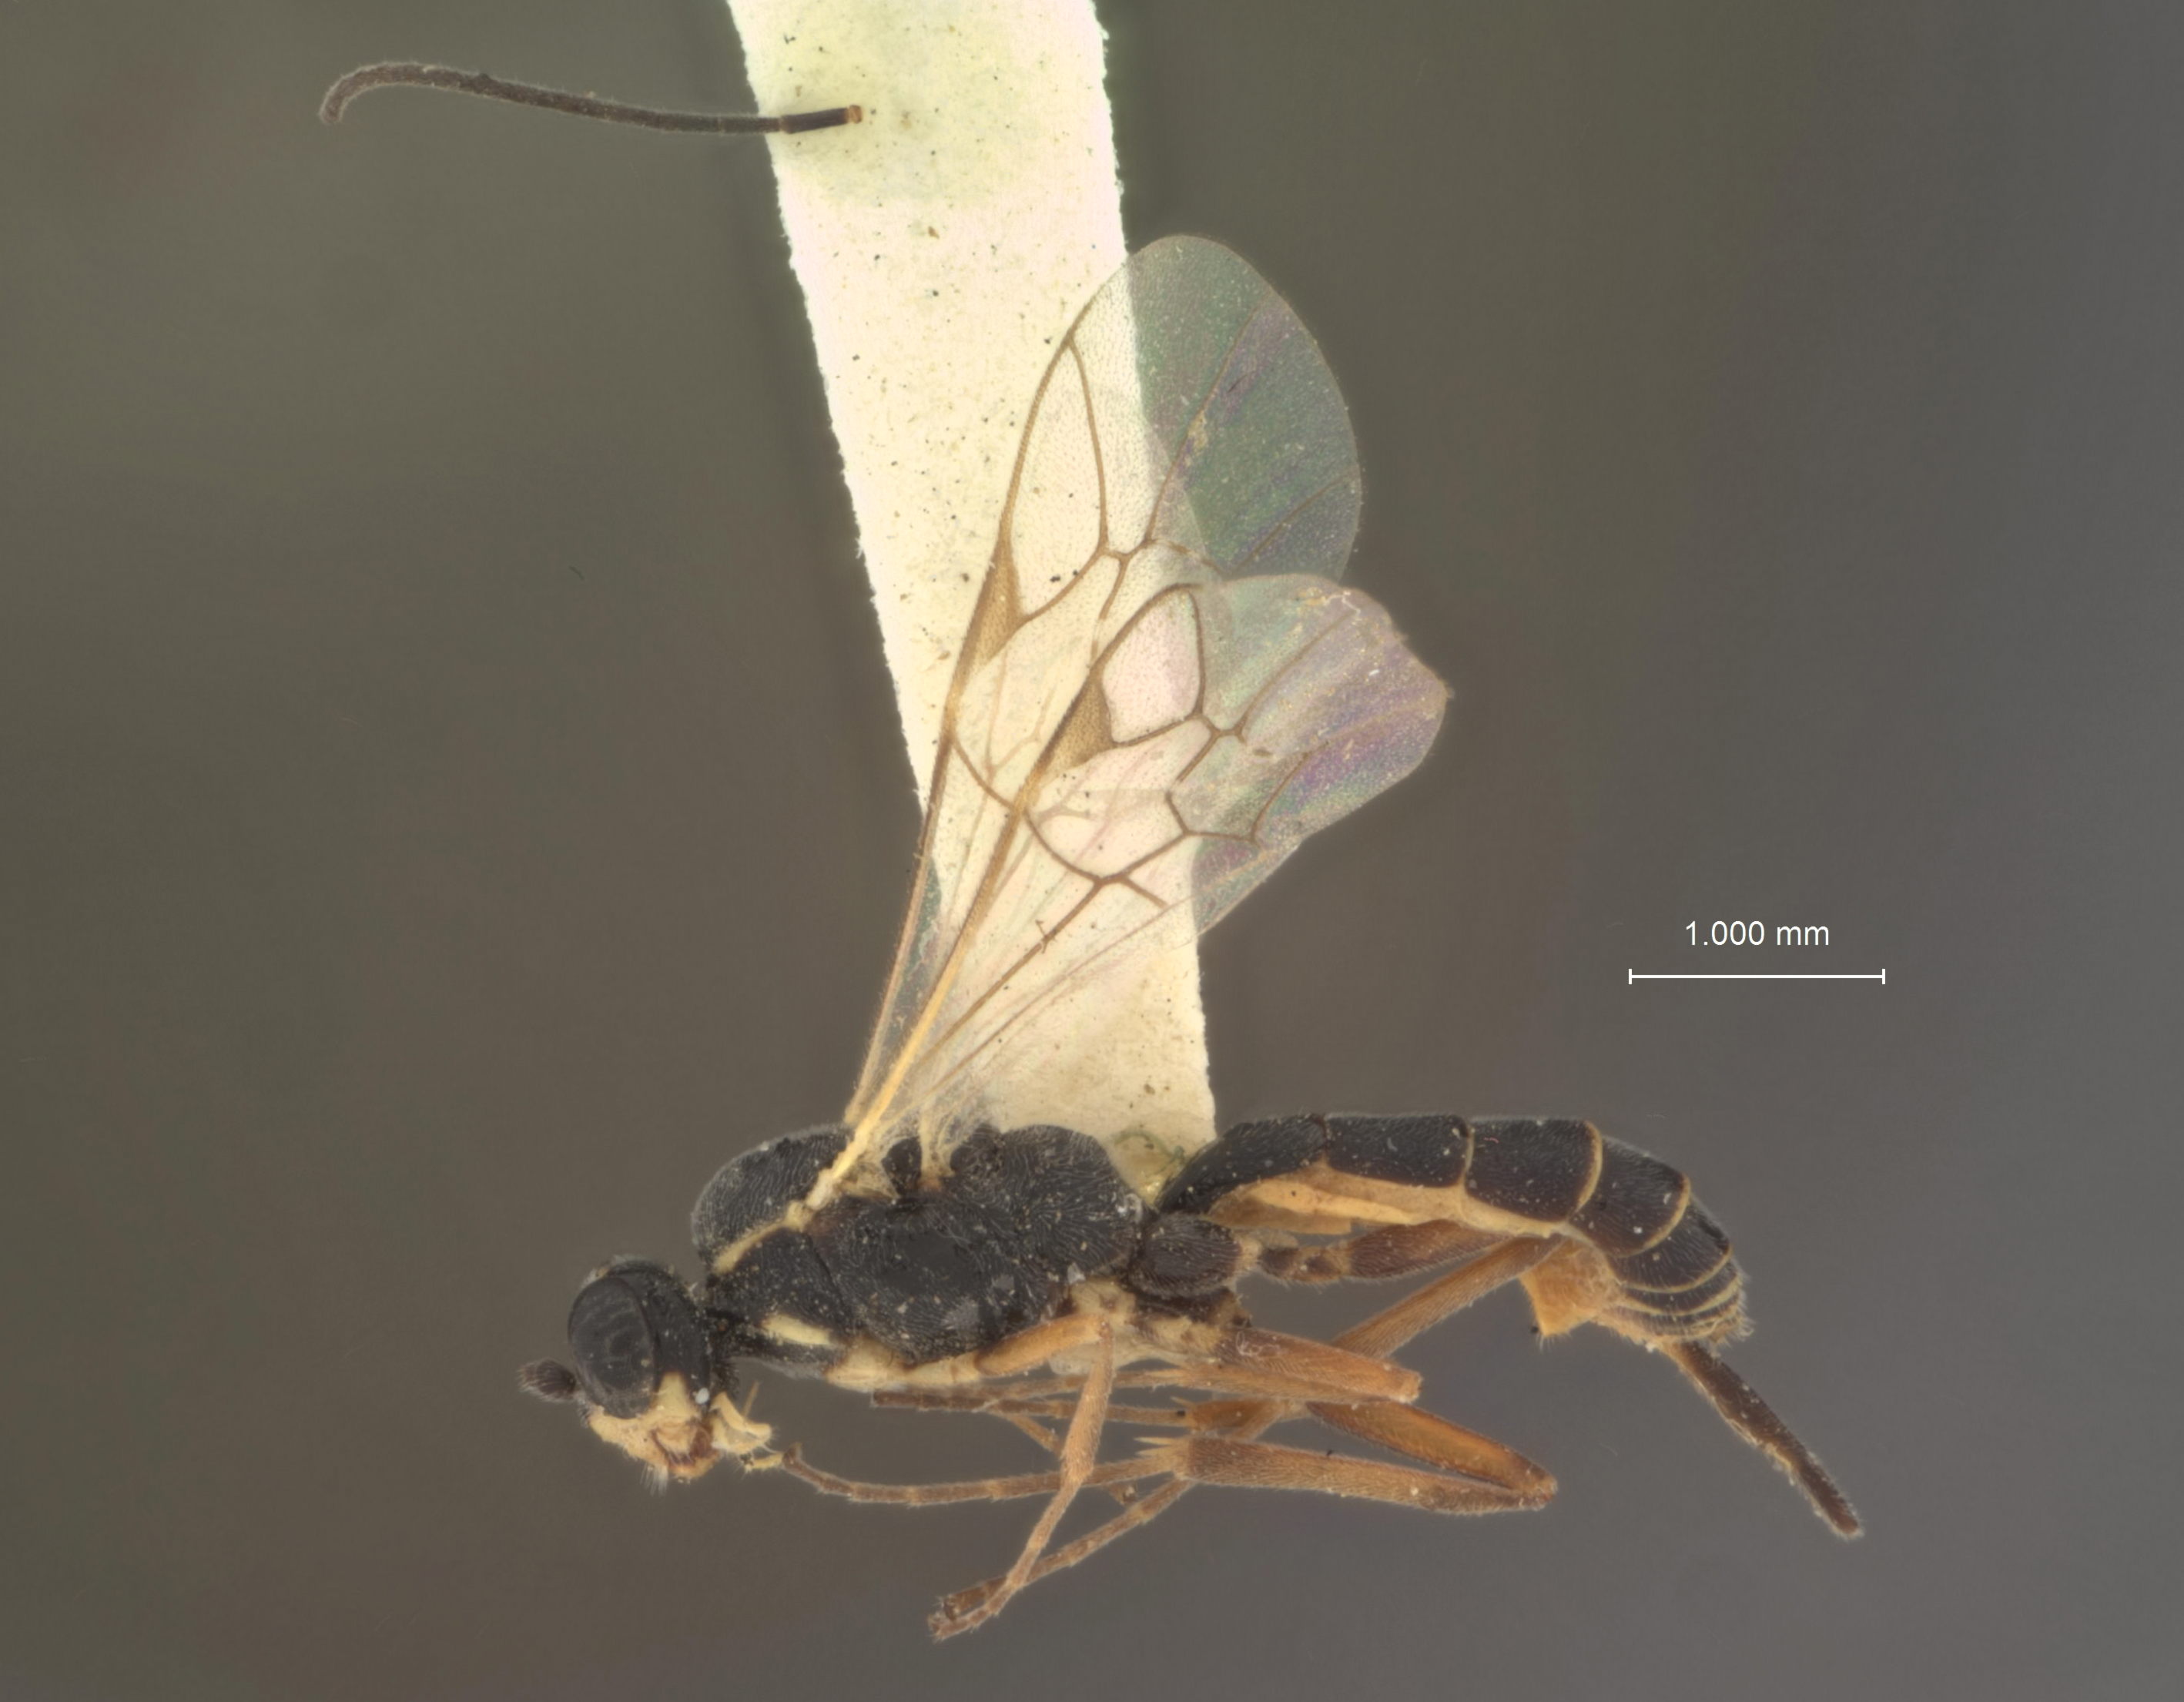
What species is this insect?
Neliopisthus longicanda
